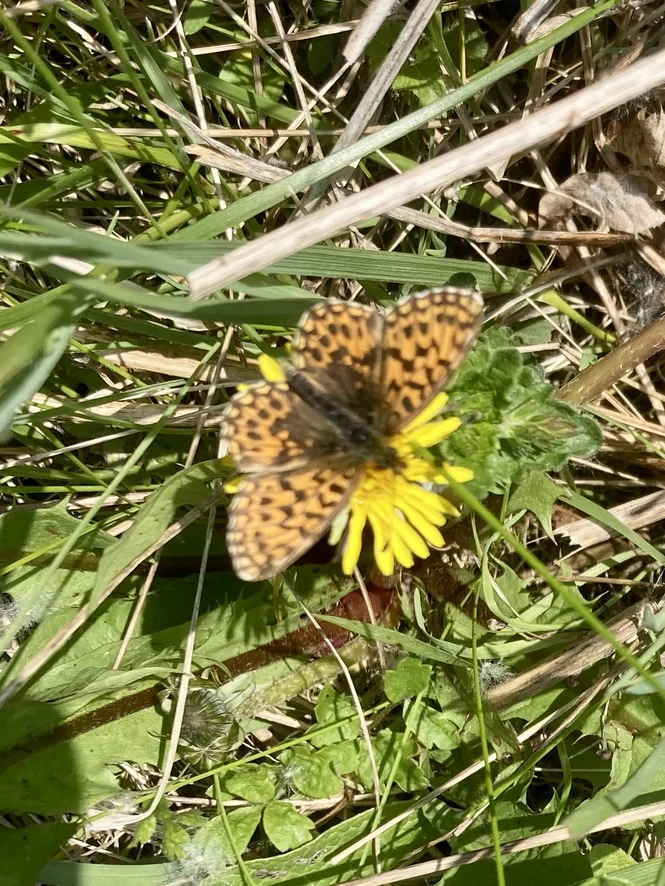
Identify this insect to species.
Boloria dia
